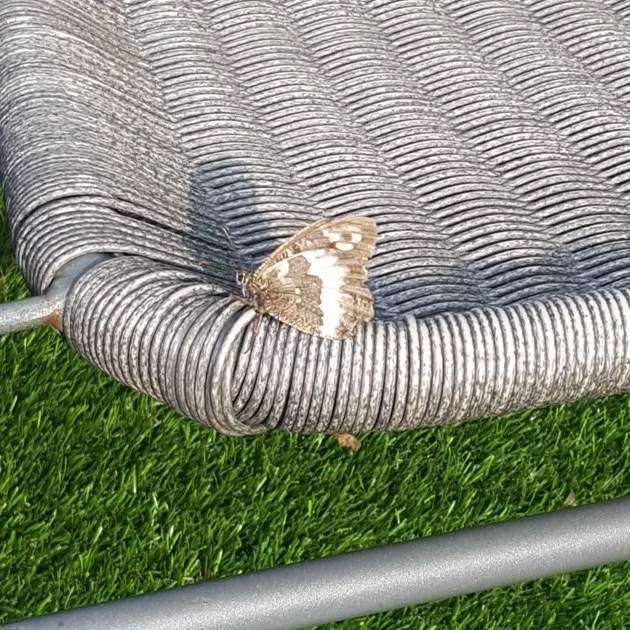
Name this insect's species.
Brintesia circe
